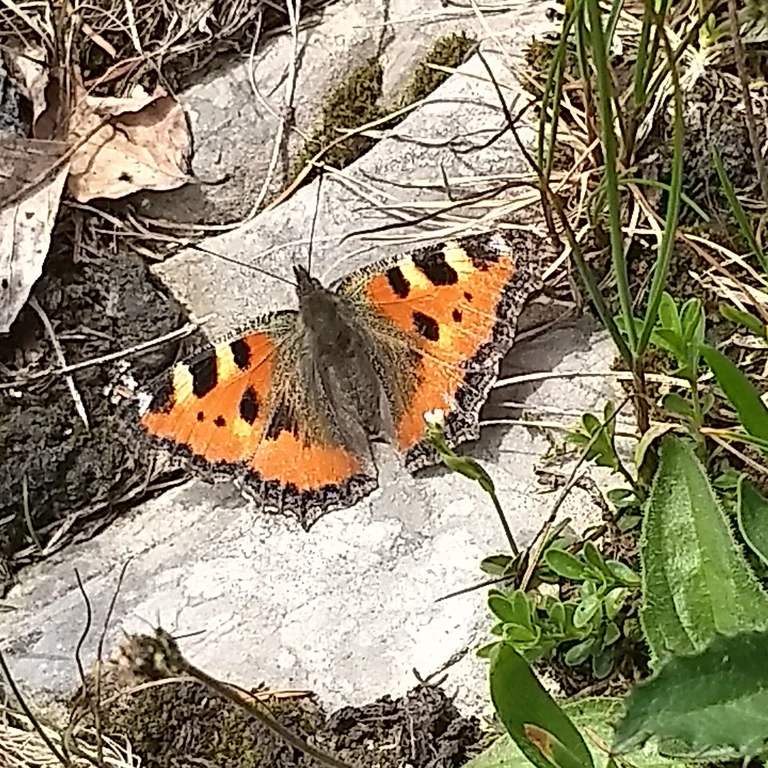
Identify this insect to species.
Aglais urticae
